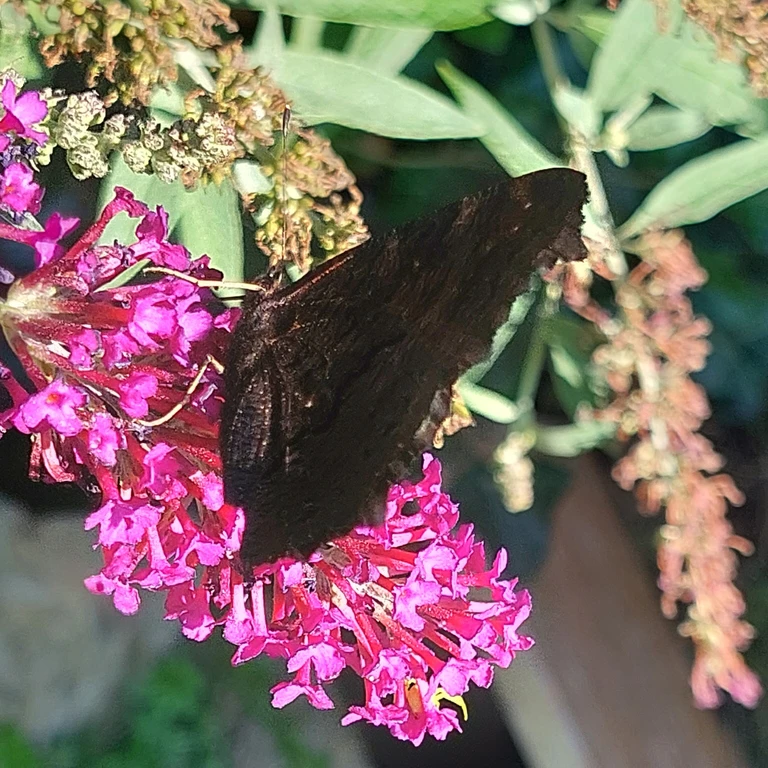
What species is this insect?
Aglais io
